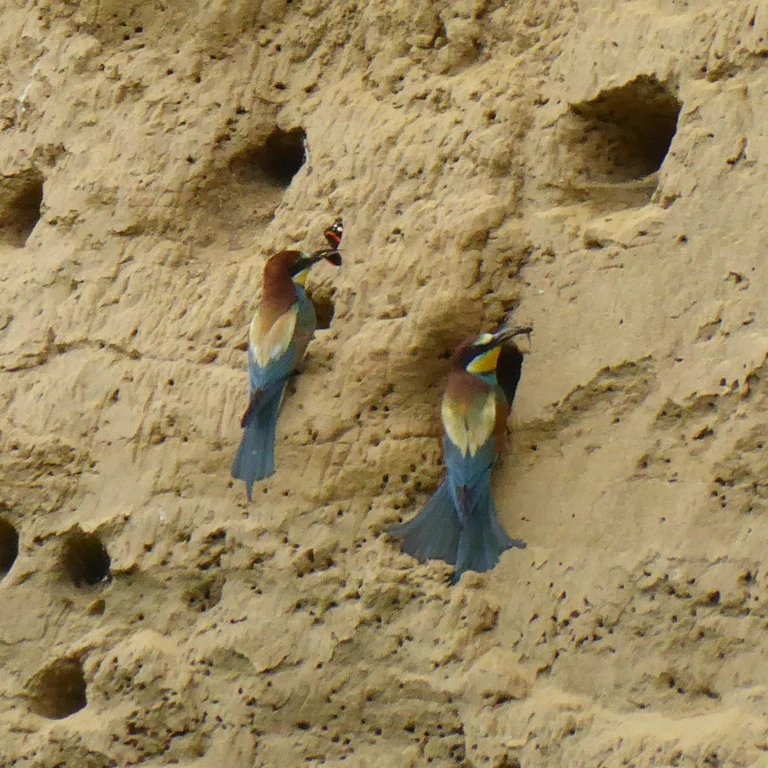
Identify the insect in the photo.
Vanessa atalanta
